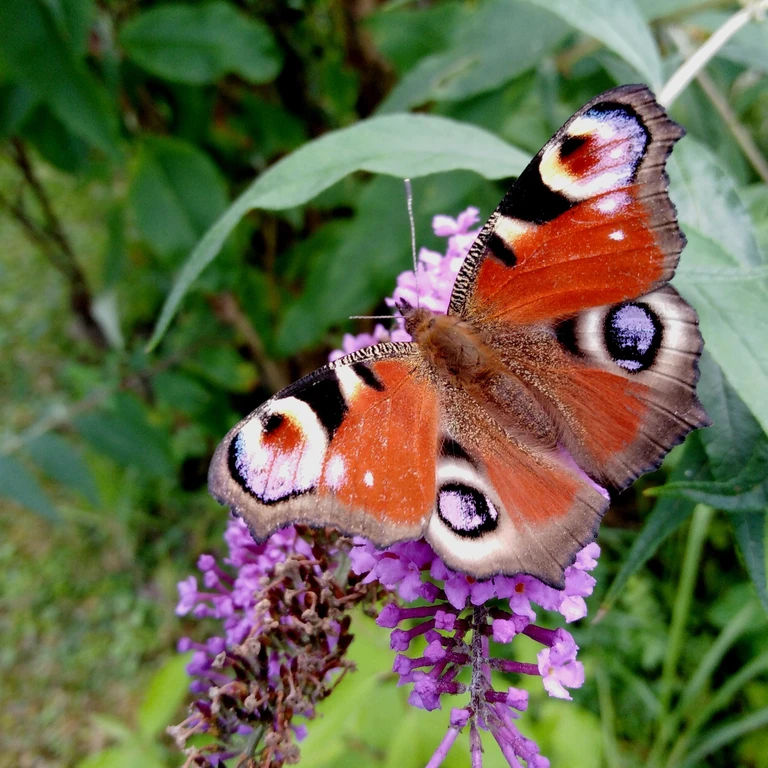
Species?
Aglais io
